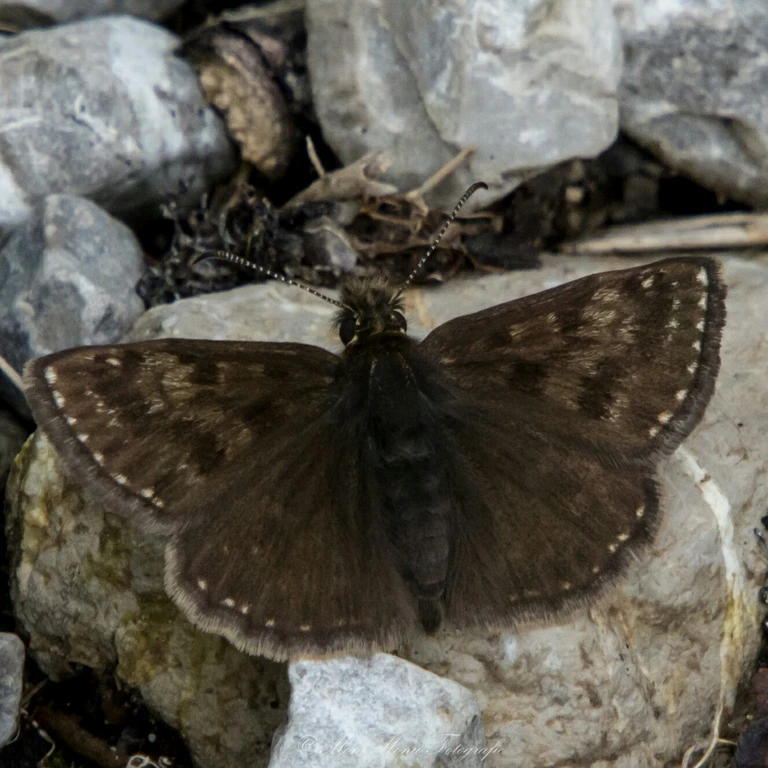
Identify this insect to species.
Erynnis tages
